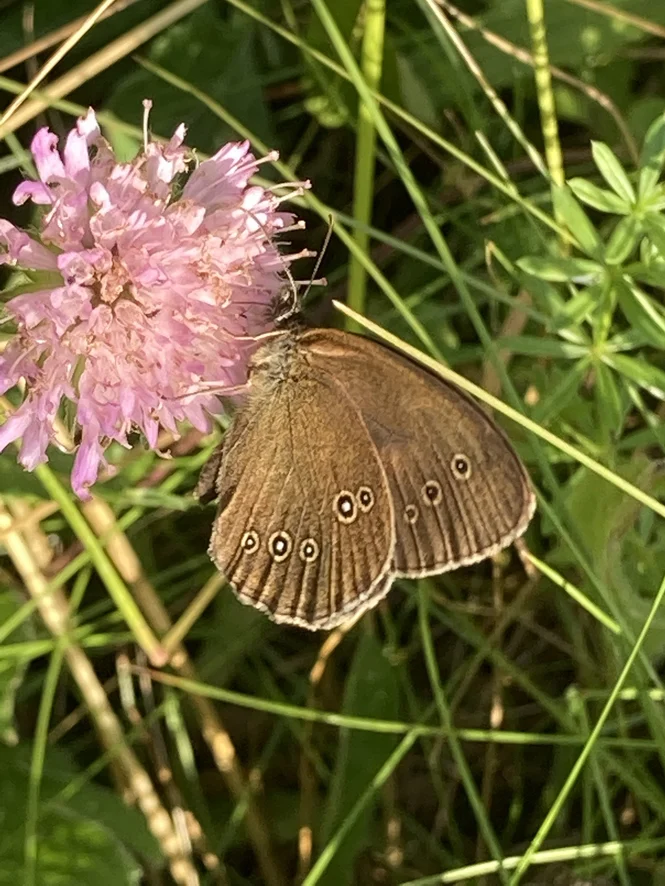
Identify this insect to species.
Aphantopus hyperantus
